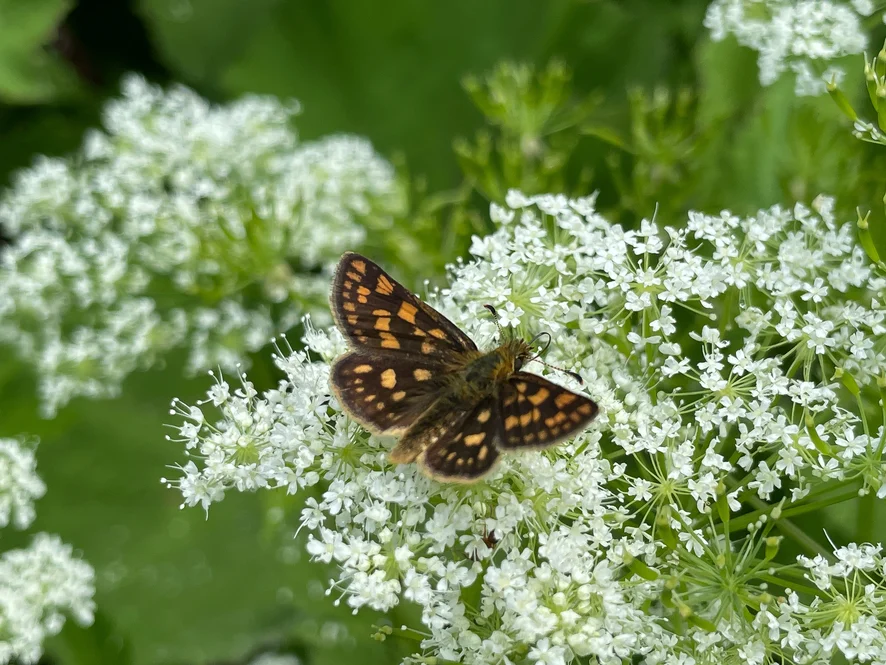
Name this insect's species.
Carterocephalus palaemon
